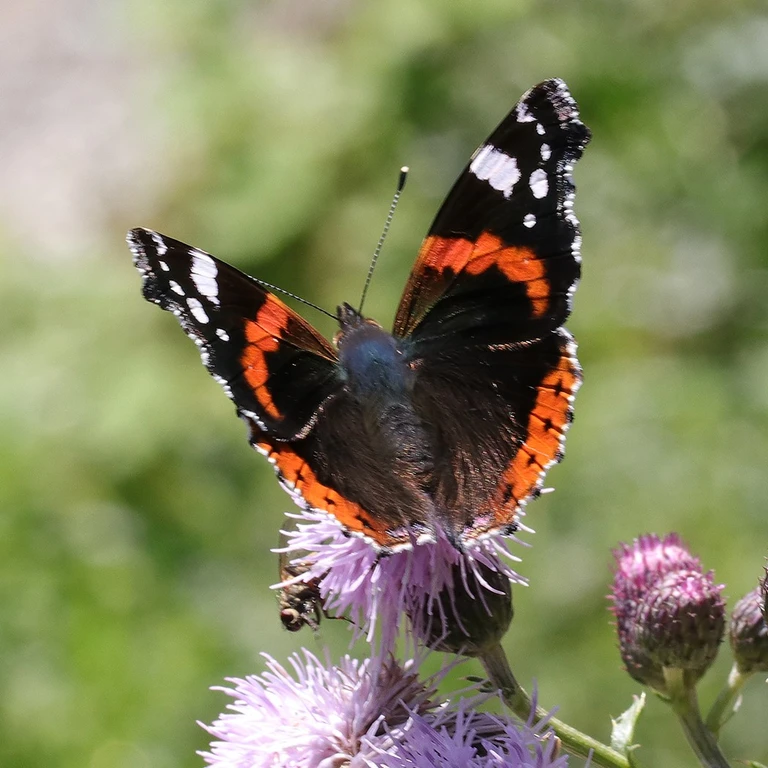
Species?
Vanessa atalanta
